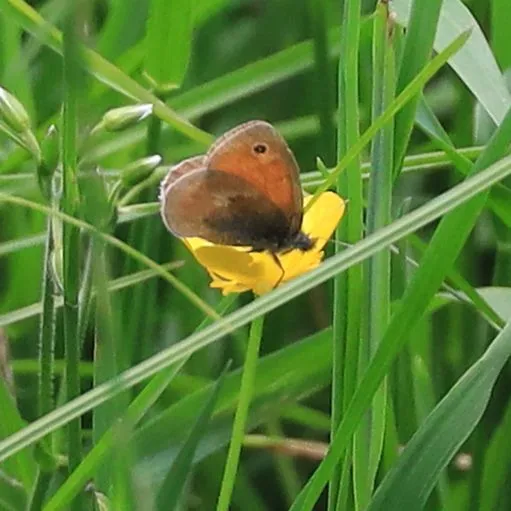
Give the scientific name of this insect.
Coenonympha pamphilus
